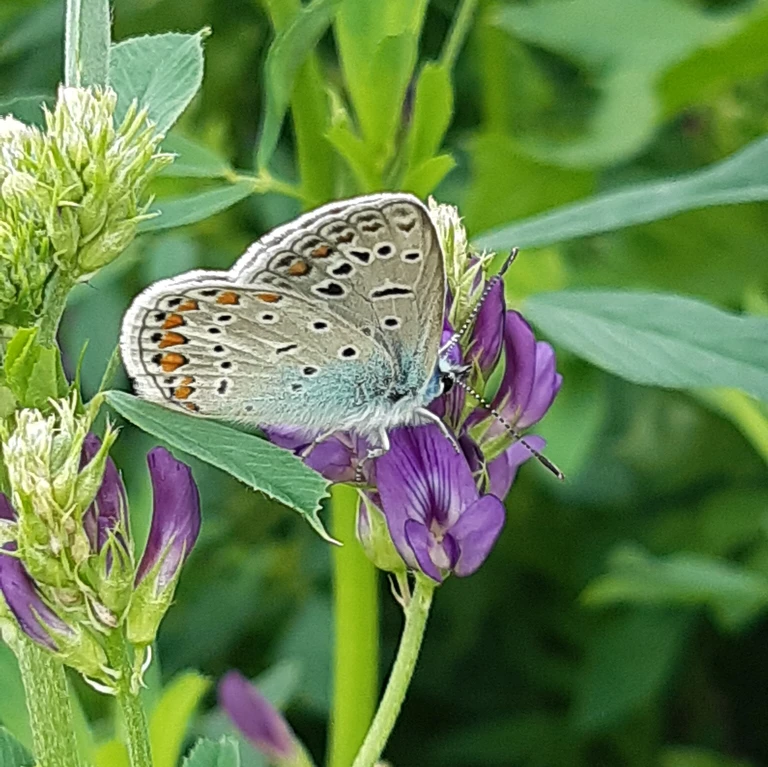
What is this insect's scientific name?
Polyommatus icarus
